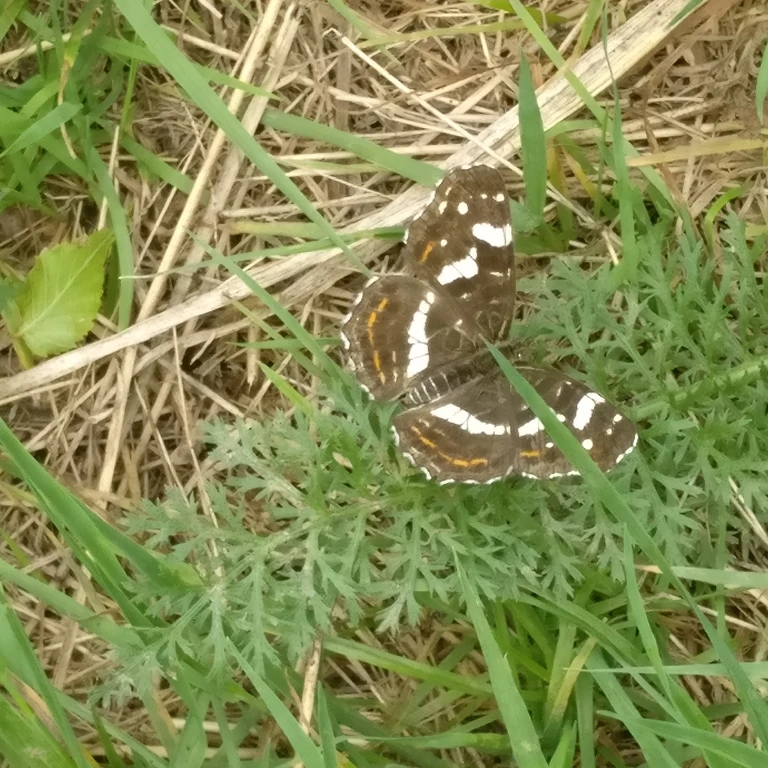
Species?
Araschnia levana
